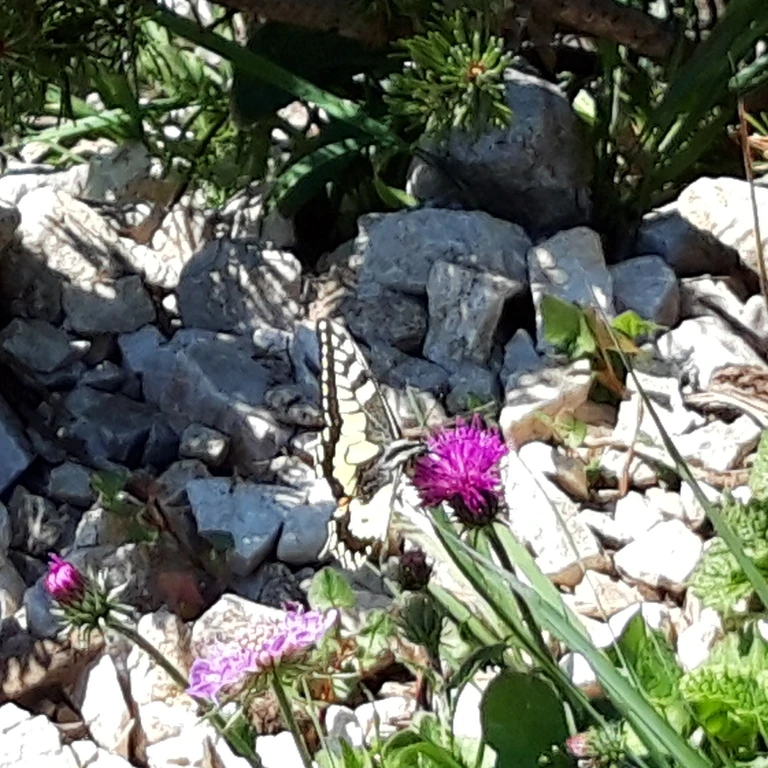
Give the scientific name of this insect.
Papilio machaon
